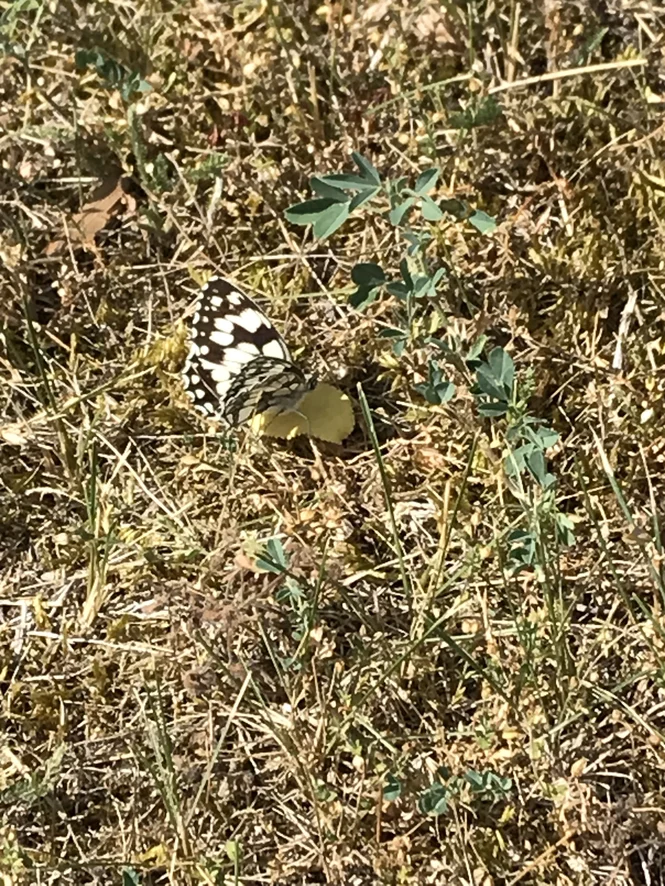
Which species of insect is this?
Melanargia galathea
